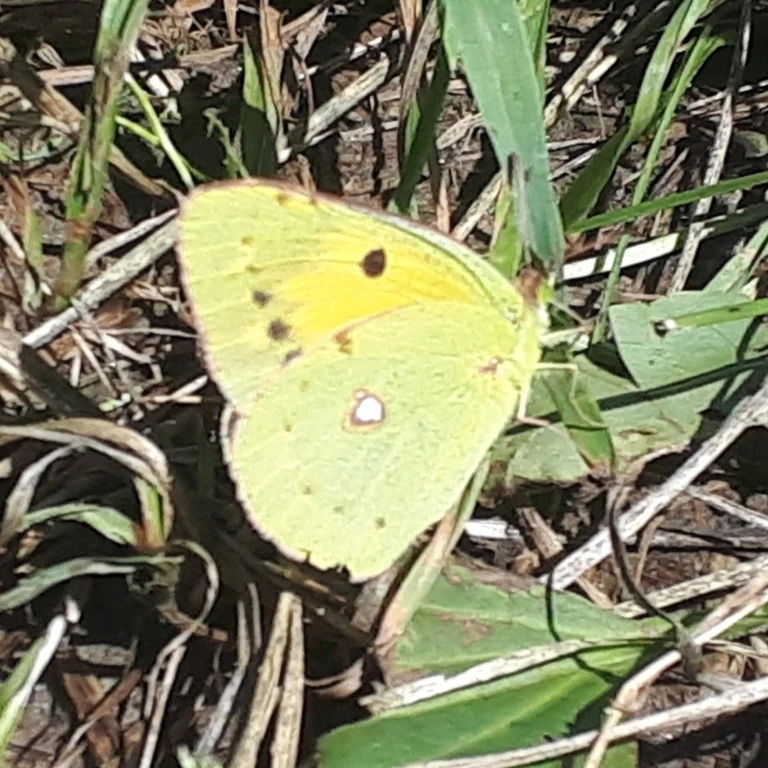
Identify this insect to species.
Colias croceus
